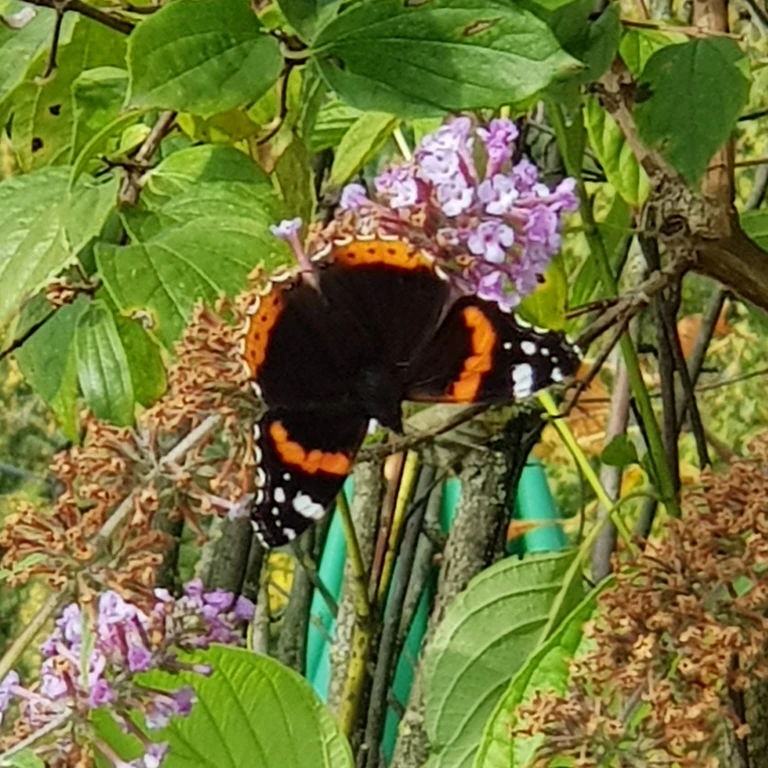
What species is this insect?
Vanessa atalanta
